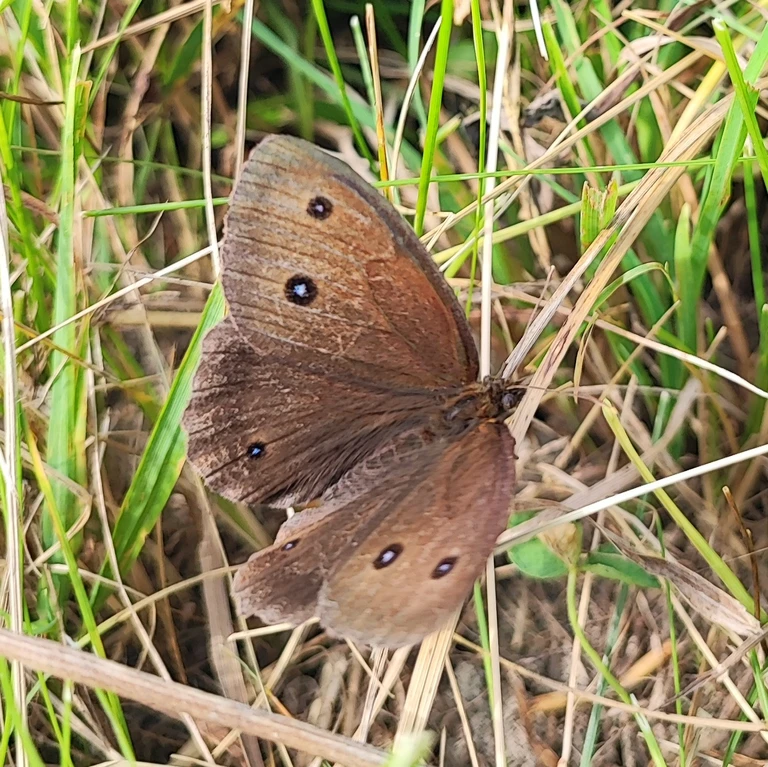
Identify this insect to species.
Minois dryas
